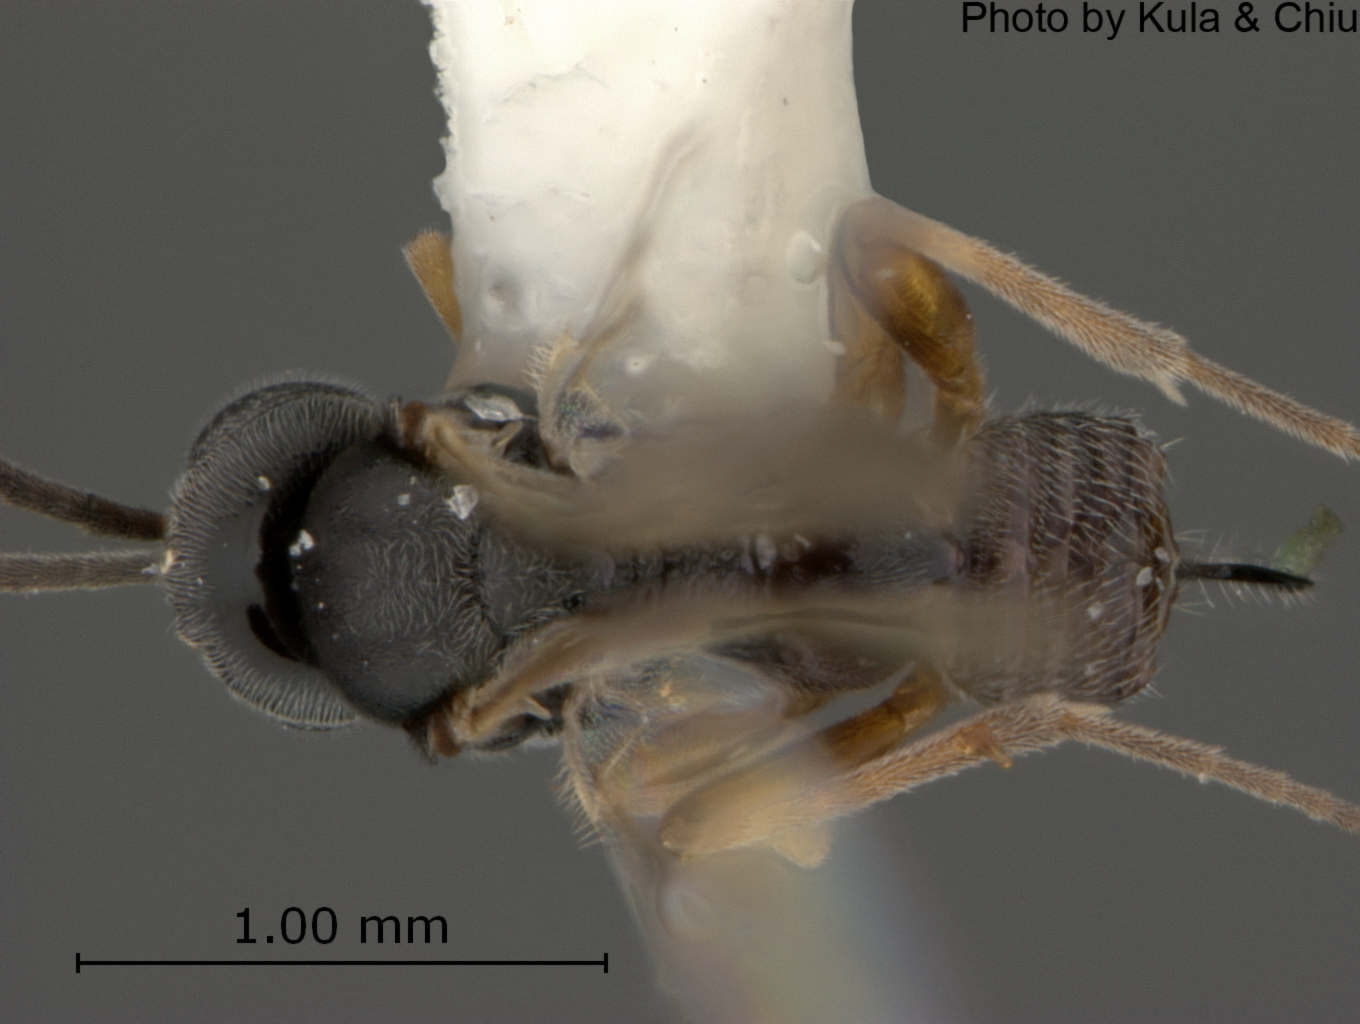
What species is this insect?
Illidops terrestris
